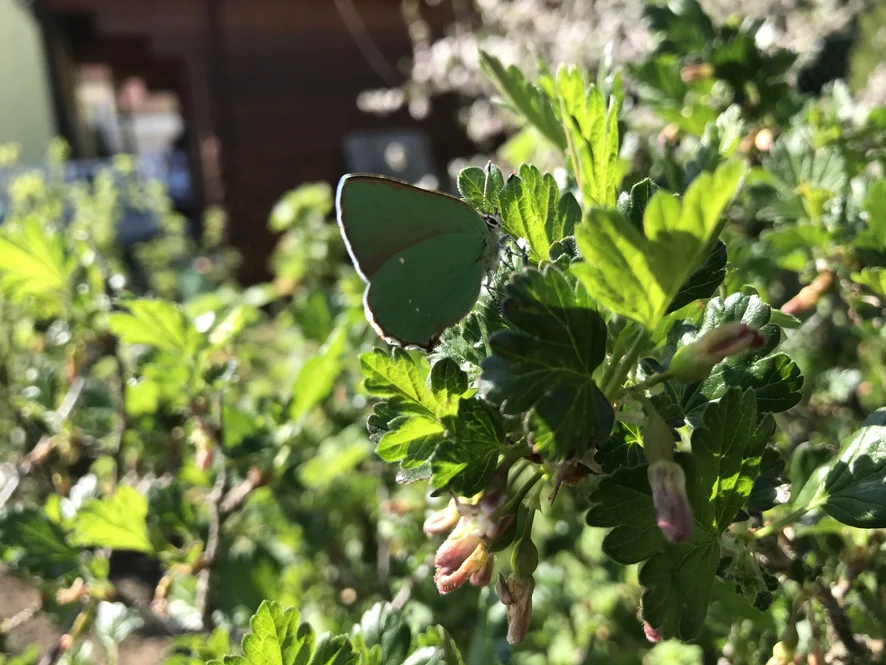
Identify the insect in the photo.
Callophrys rubi
